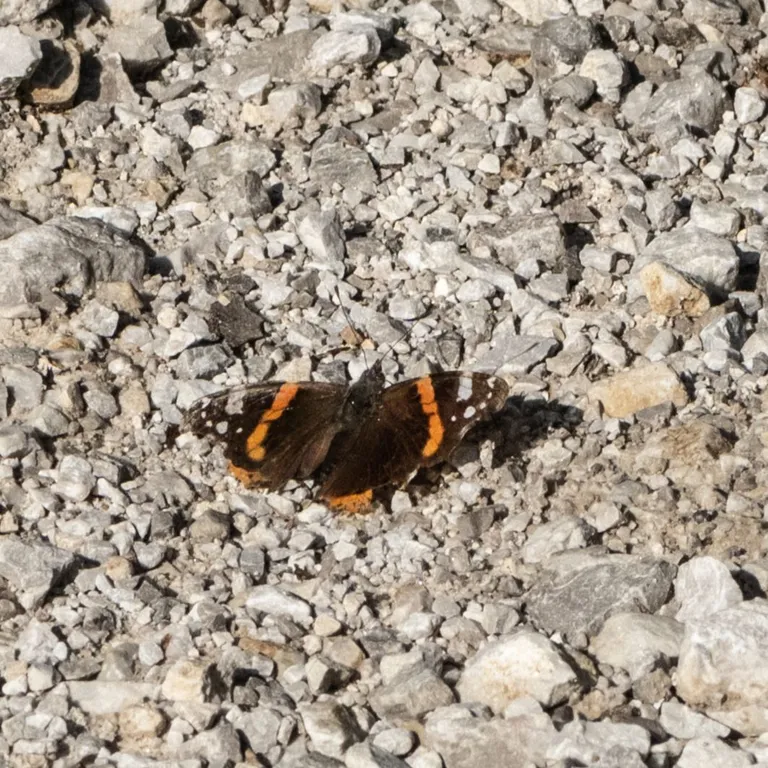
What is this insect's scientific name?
Vanessa atalanta
